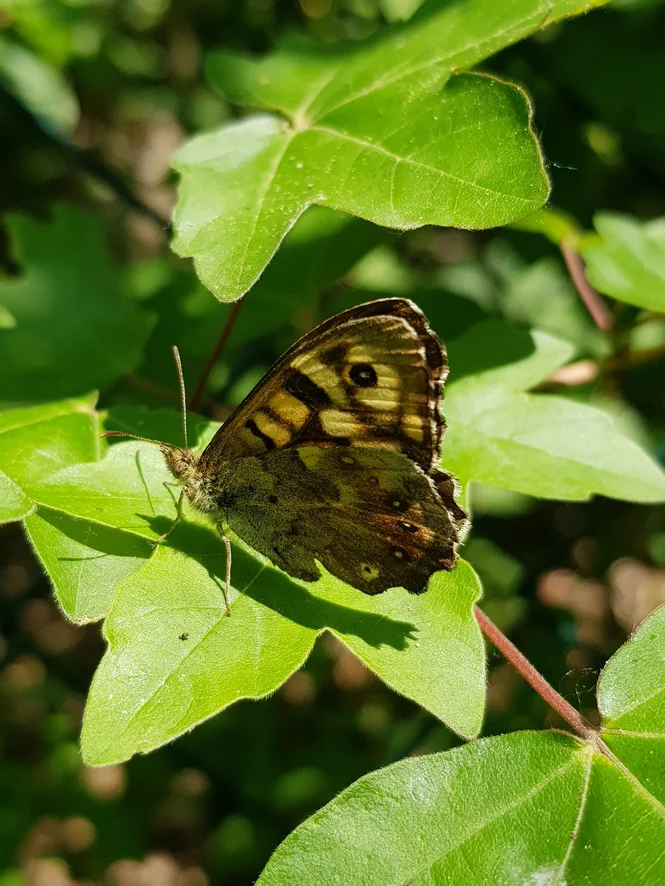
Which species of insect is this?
Pararge aegeria
